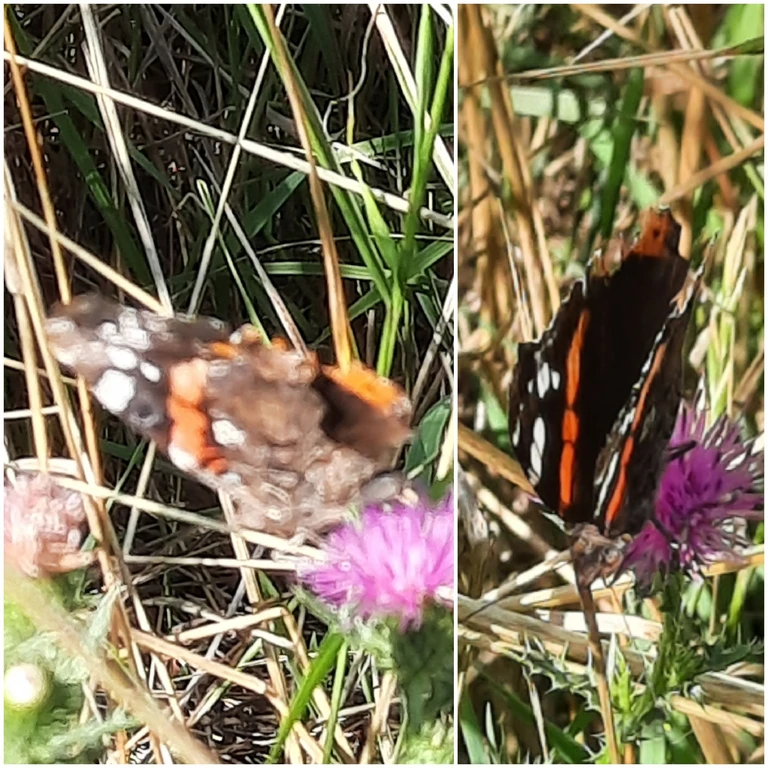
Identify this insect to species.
Vanessa atalanta
